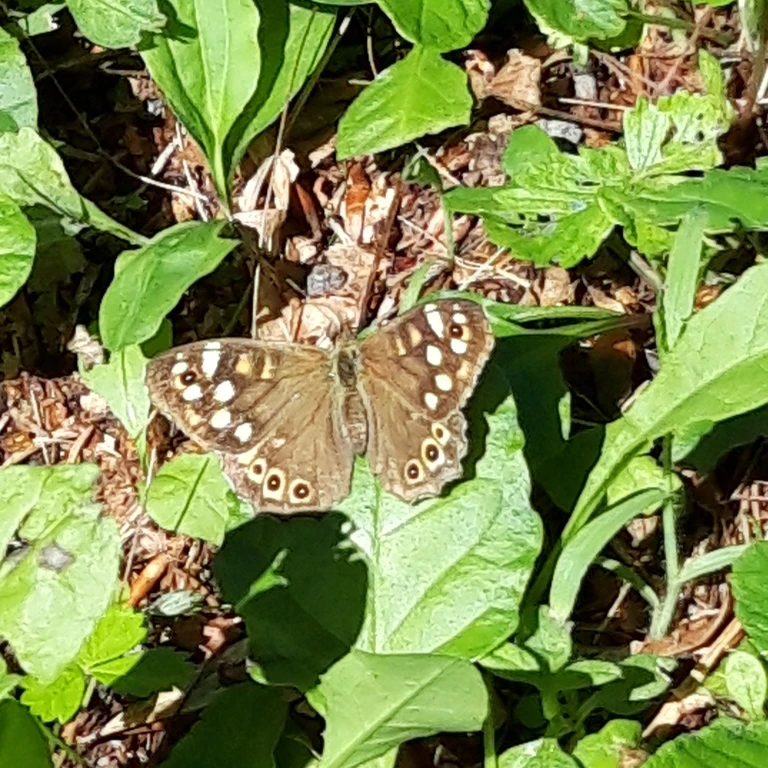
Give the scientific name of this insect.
Pararge aegeria
